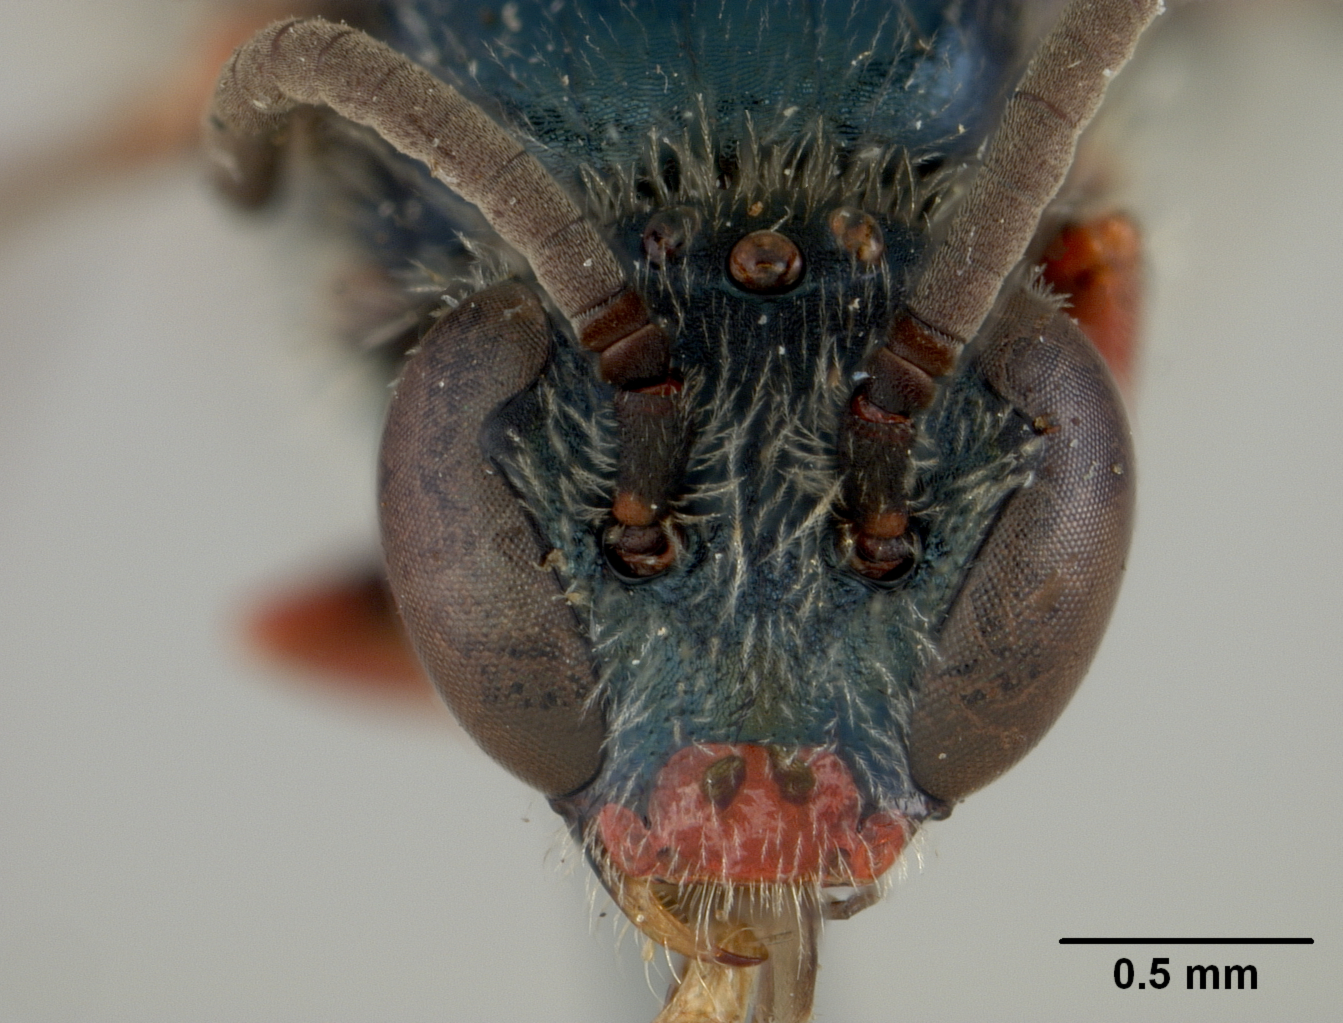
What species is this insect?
Nomioides melanogaster
